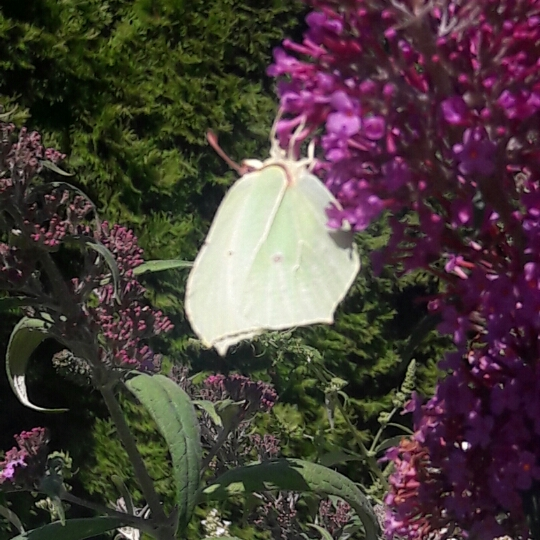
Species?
Gonepteryx rhamni
